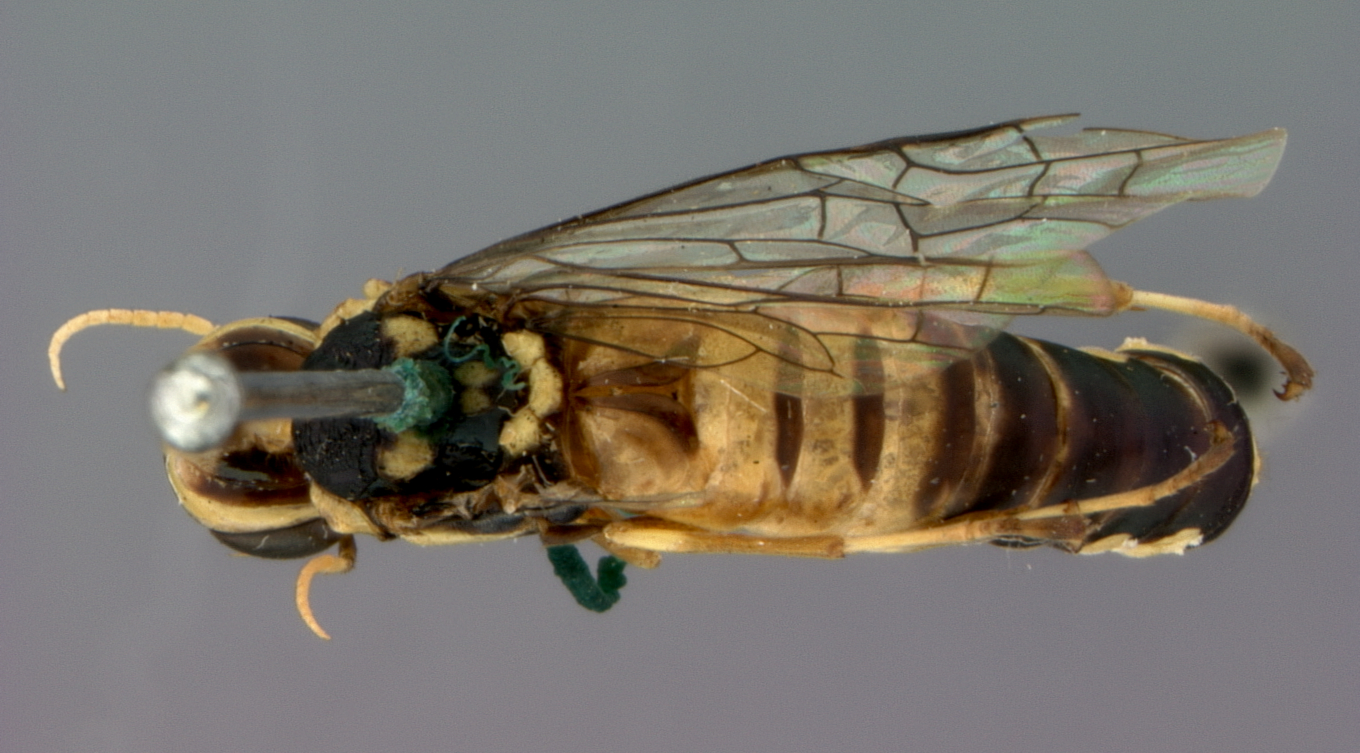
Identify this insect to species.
Xiphydria flavicornis
